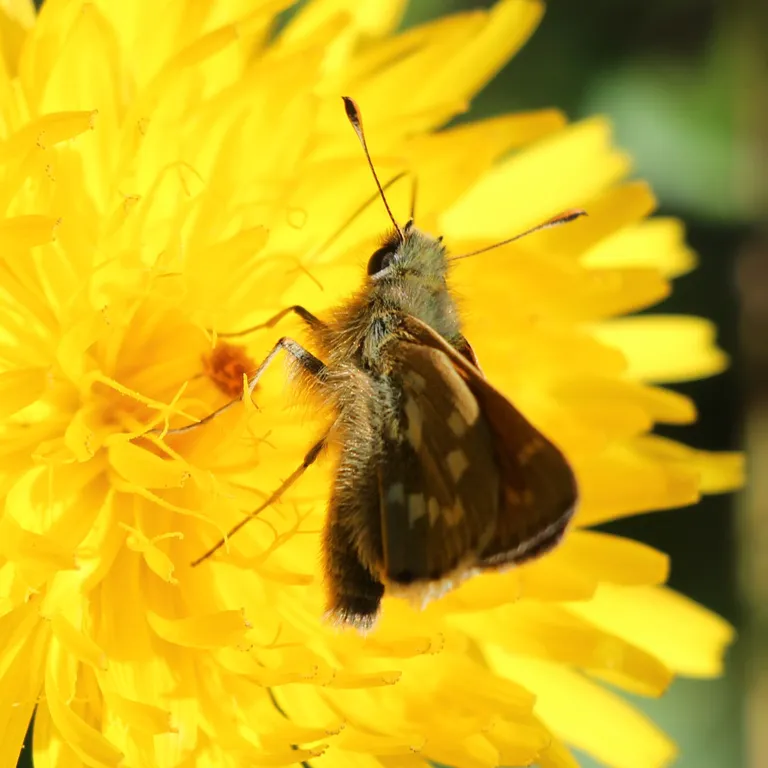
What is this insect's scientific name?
Hesperia comma
